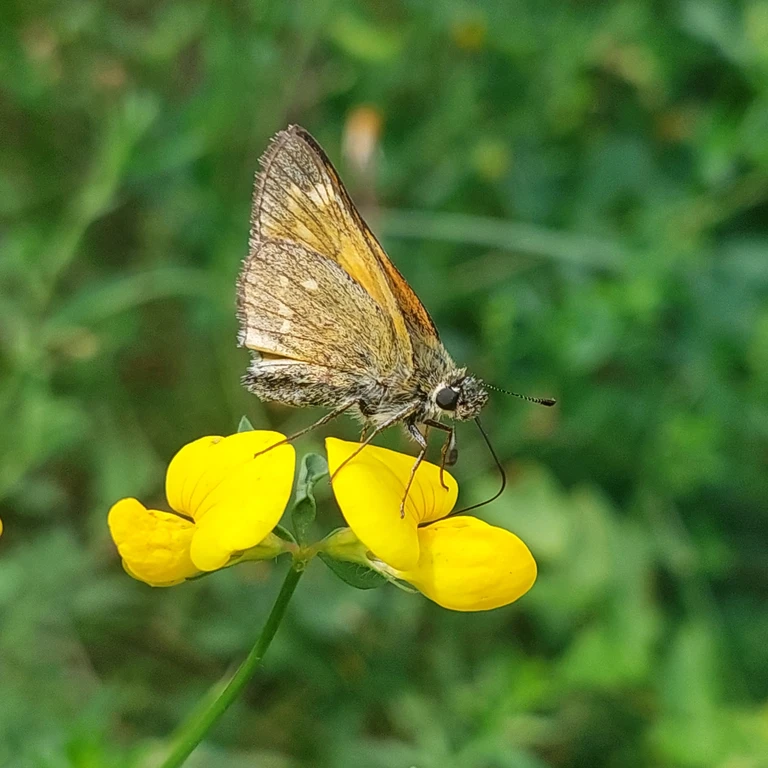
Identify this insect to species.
Ochlodes sylvanus (also Ochlodes venata)
